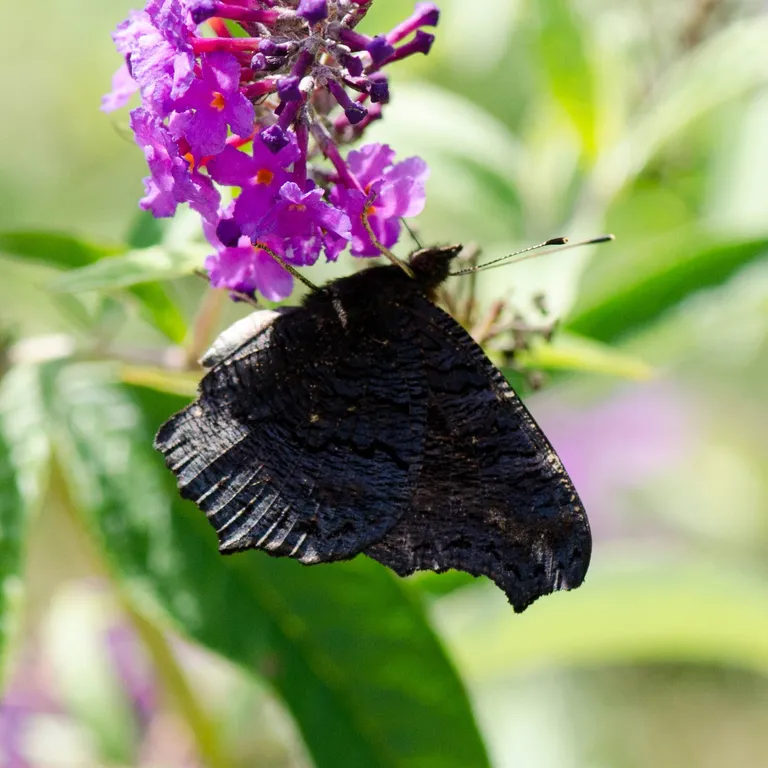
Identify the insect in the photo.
Aglais io
